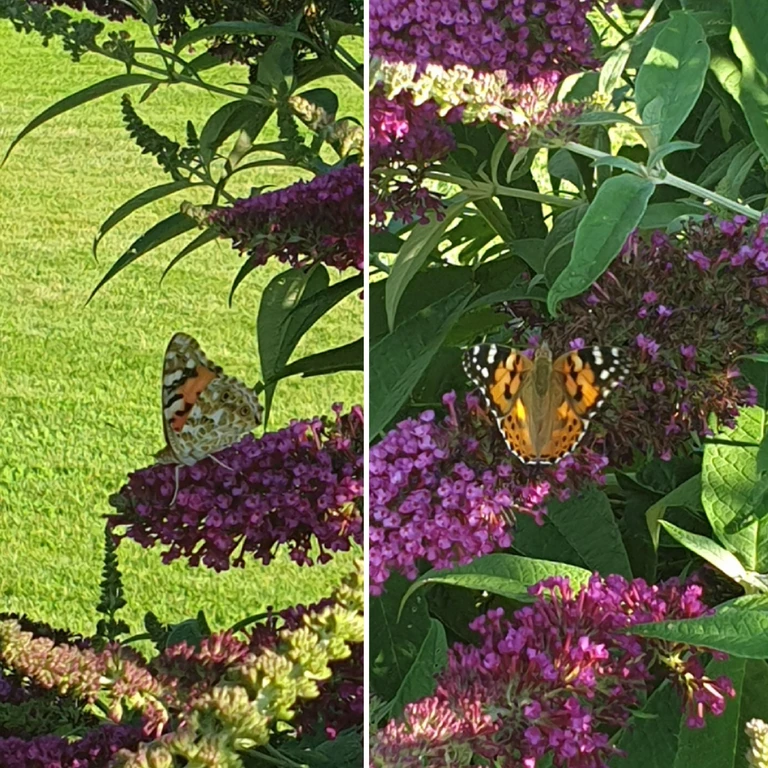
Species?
Vanessa cardui
